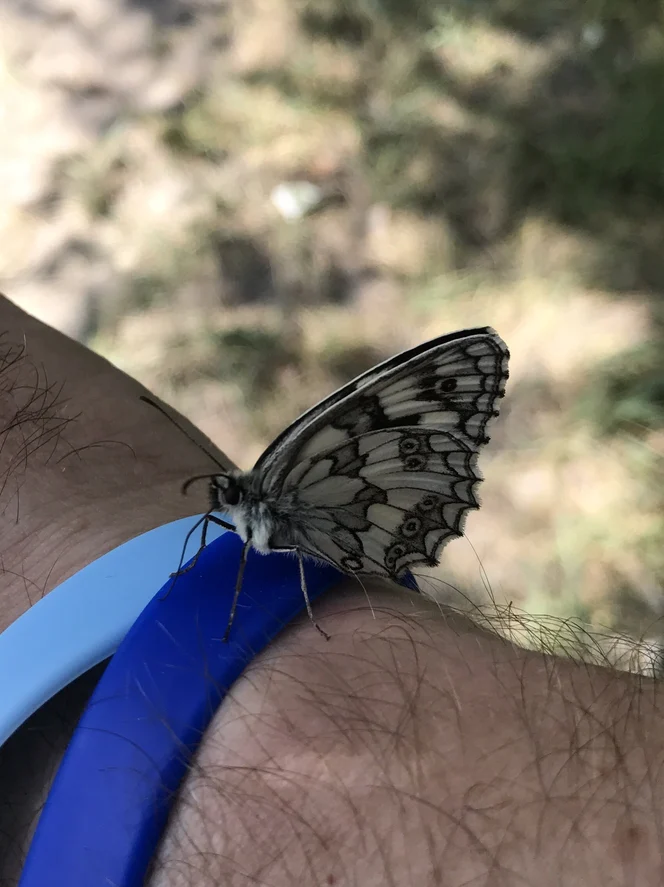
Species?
Melanargia galathea
